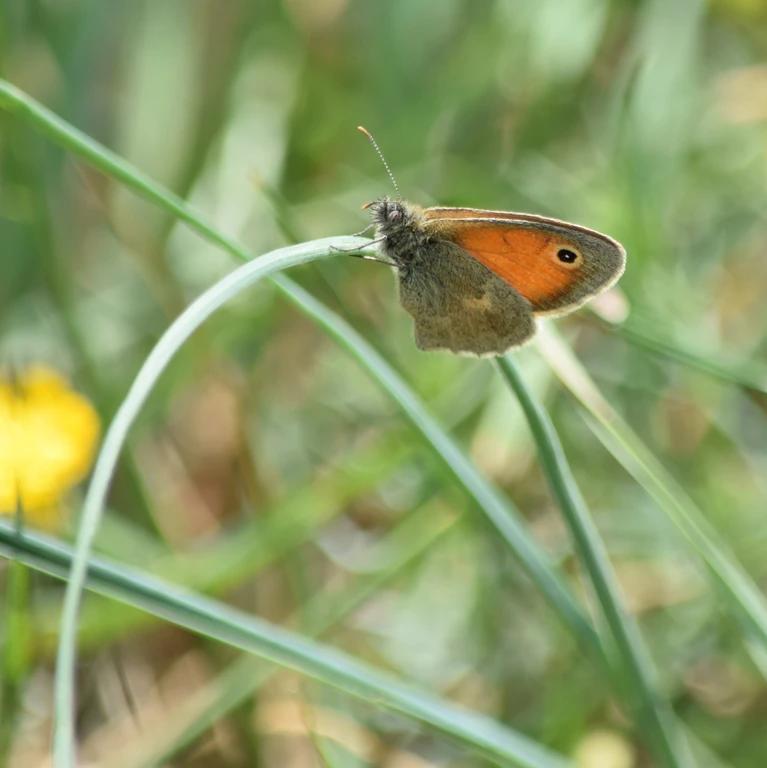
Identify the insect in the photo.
Coenonympha pamphilus
